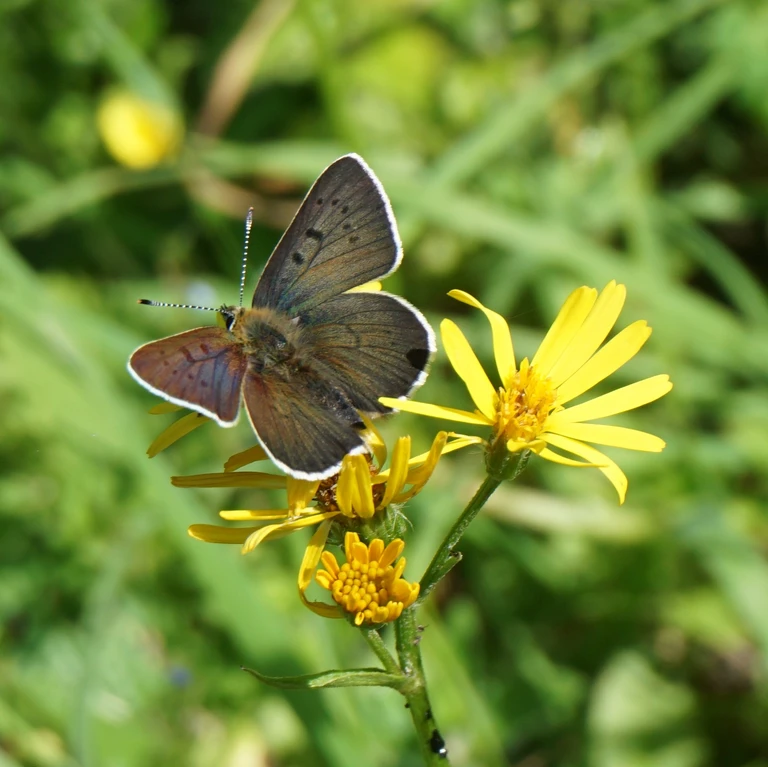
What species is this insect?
Lycaena tityrus (also Loweia tityrus)
